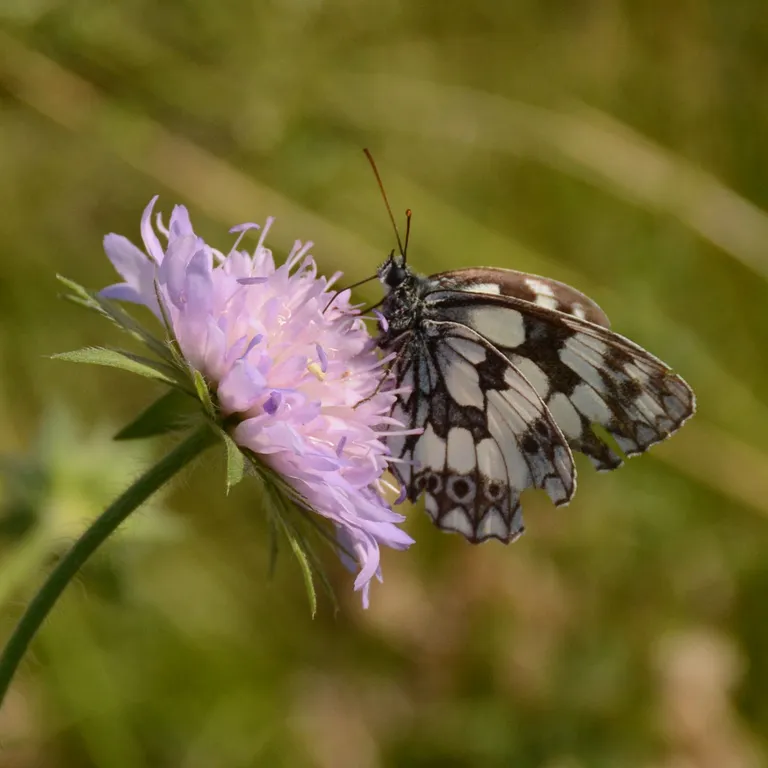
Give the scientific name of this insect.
Melanargia galathea
